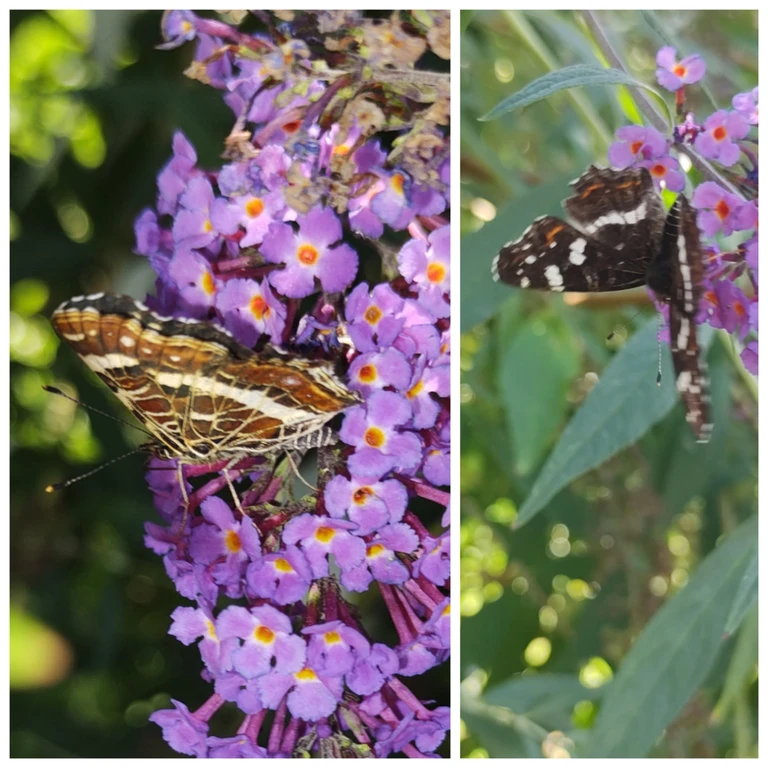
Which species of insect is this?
Araschnia levana
